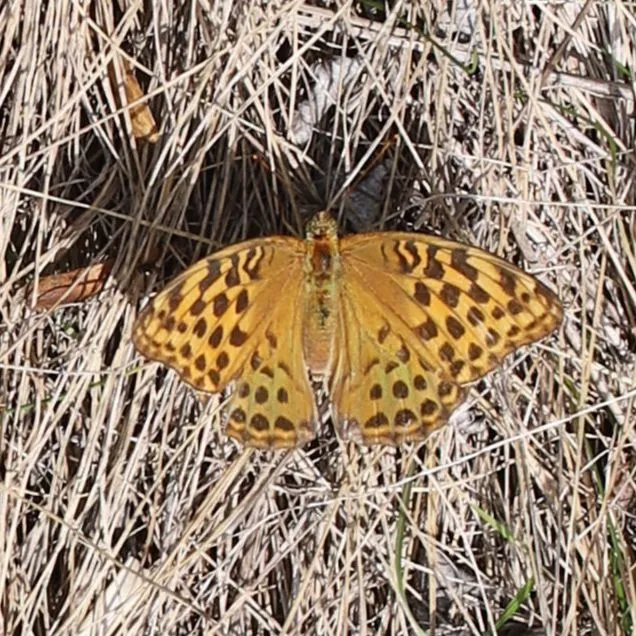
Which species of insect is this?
Argynnis paphia
